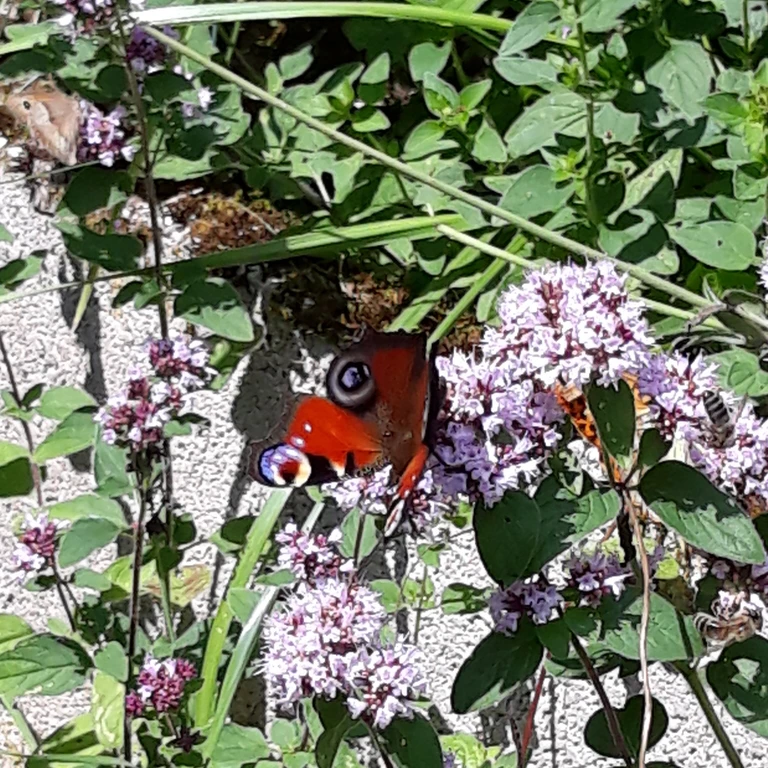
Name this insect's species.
Aglais io
